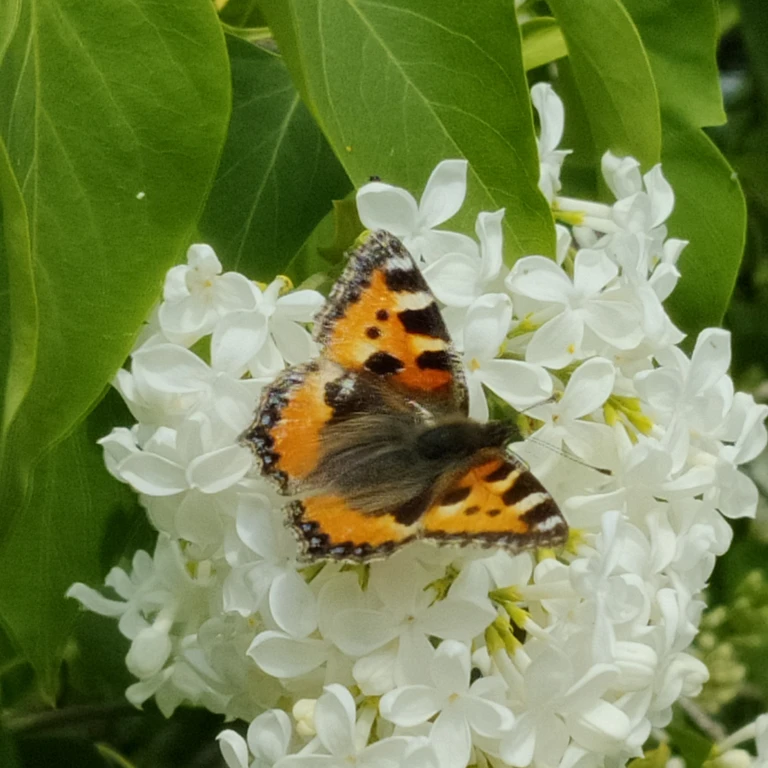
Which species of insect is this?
Aglais urticae
